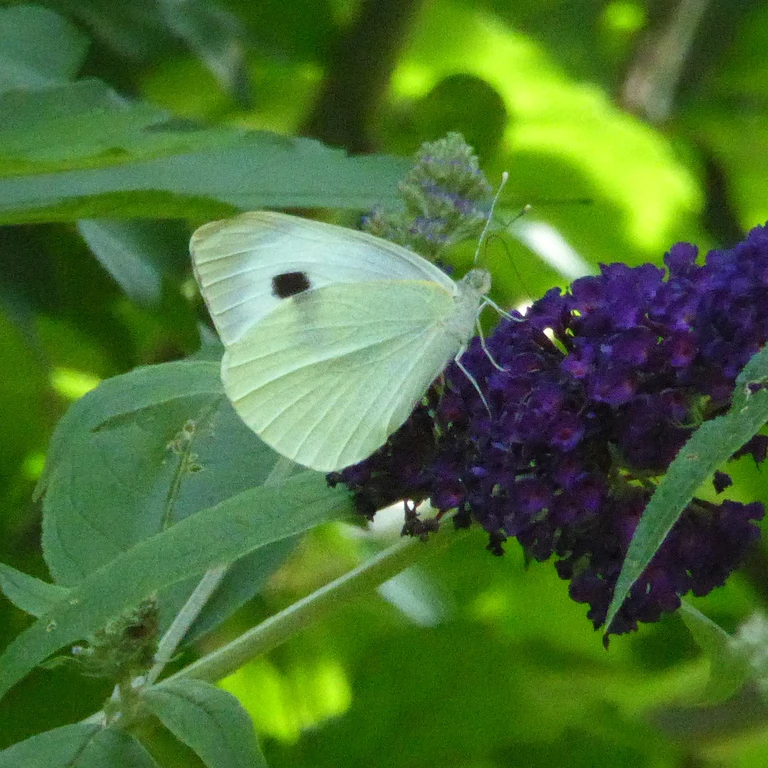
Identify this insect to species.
Pieris brassicae
